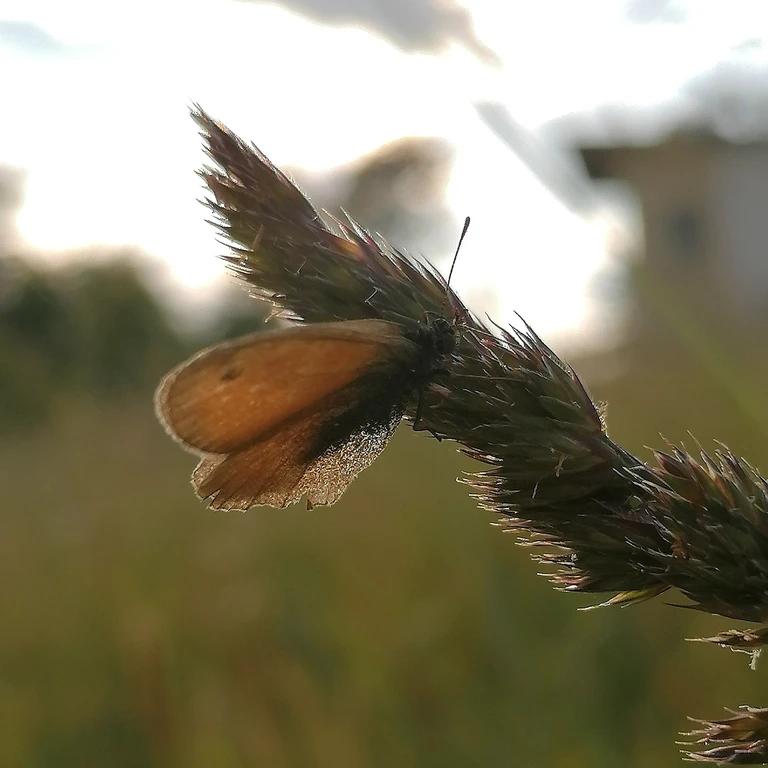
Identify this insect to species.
Coenonympha pamphilus
